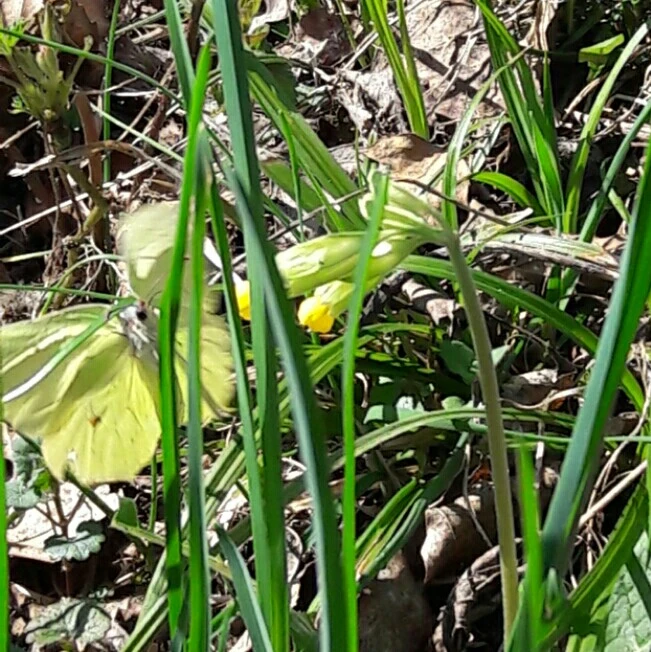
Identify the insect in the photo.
Gonepteryx rhamni
